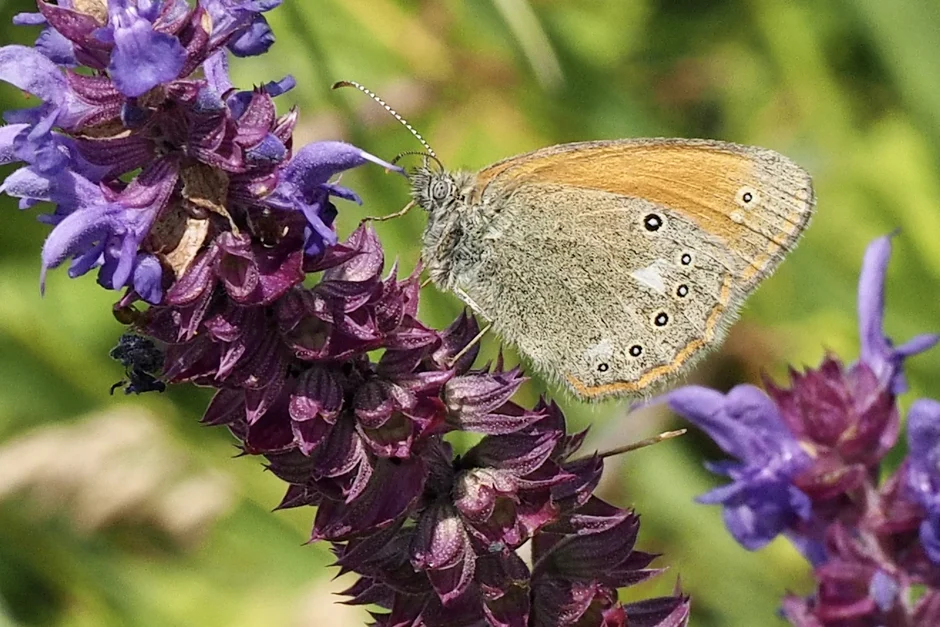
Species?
Coenonympha glycerion (also Coenonympha iphis)
